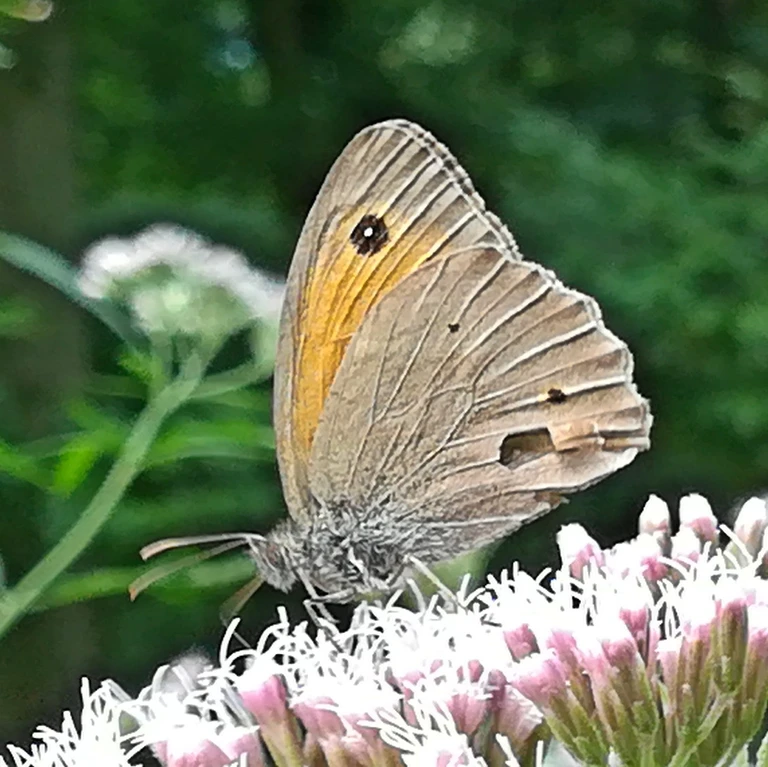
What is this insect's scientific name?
Maniola jurtina
